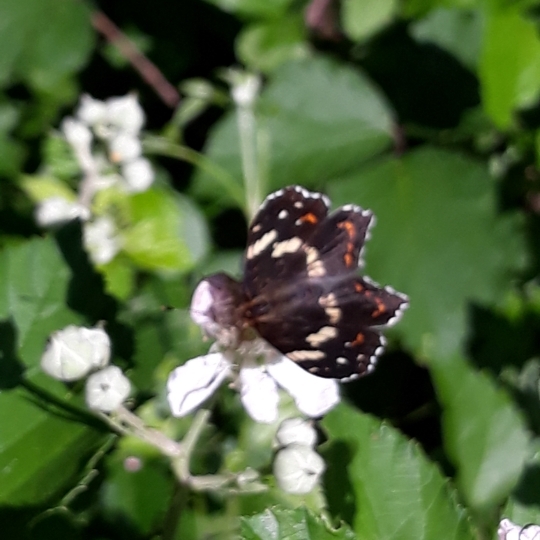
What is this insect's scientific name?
Araschnia levana
